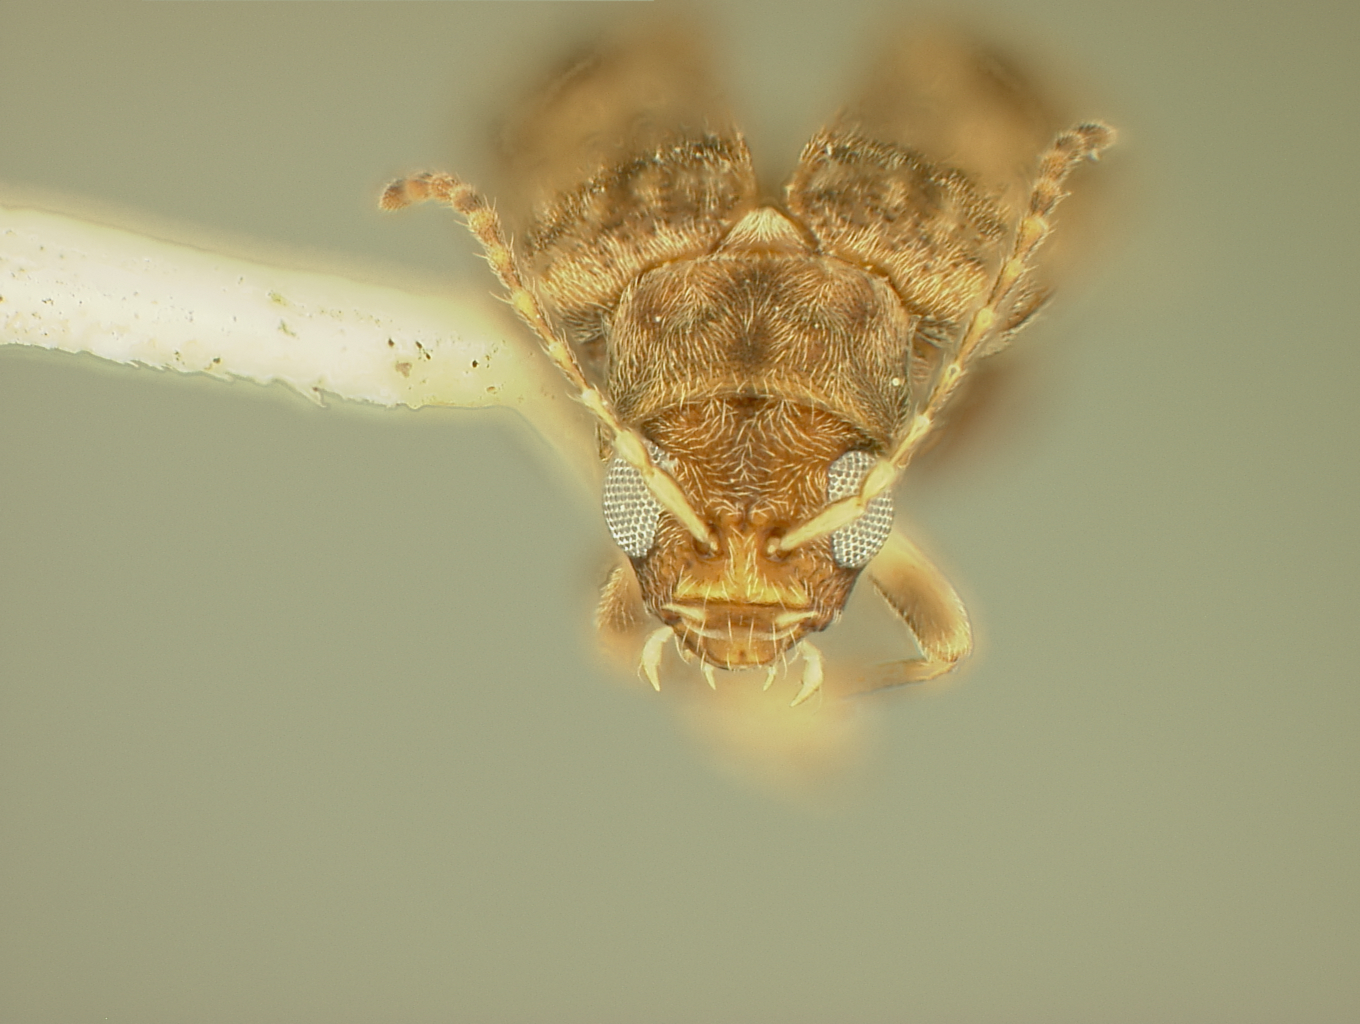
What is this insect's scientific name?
Hadropoda varicornis
